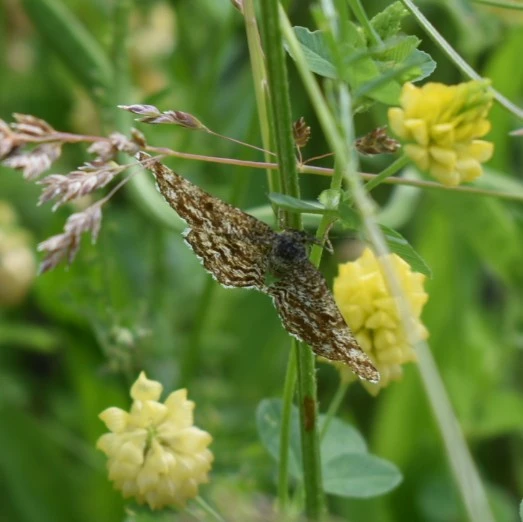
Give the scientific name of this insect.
Ematurga atomaria
